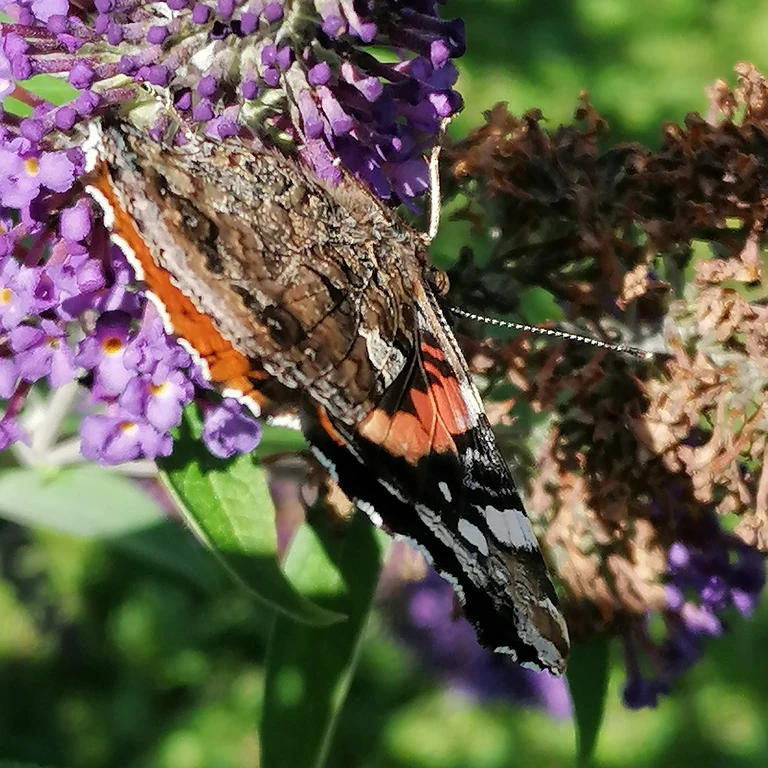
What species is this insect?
Vanessa atalanta
